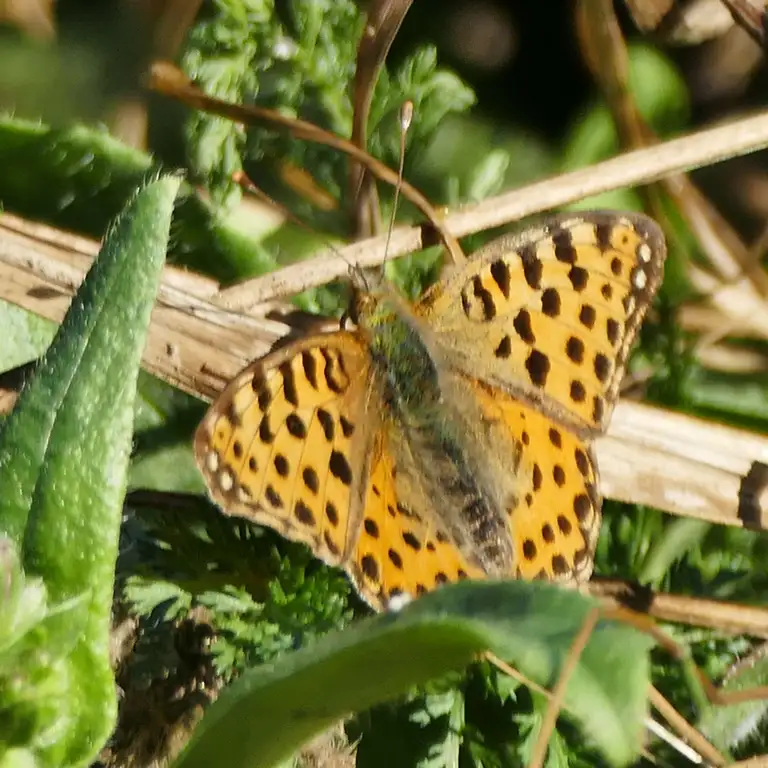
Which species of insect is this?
Issoria lathonia
